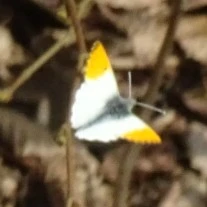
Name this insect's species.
Anthocharis cardamines
